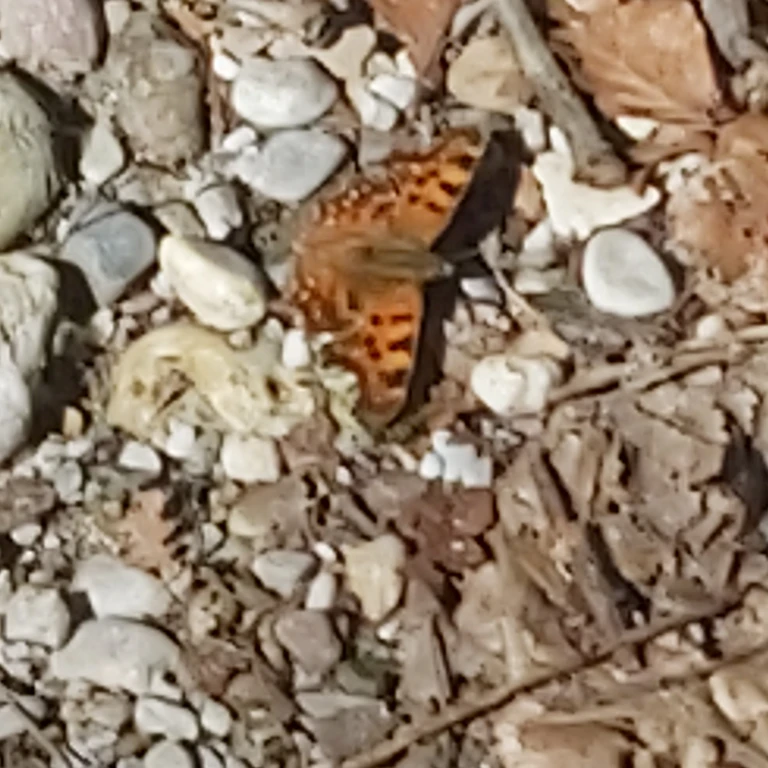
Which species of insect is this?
Polygonia c-album
